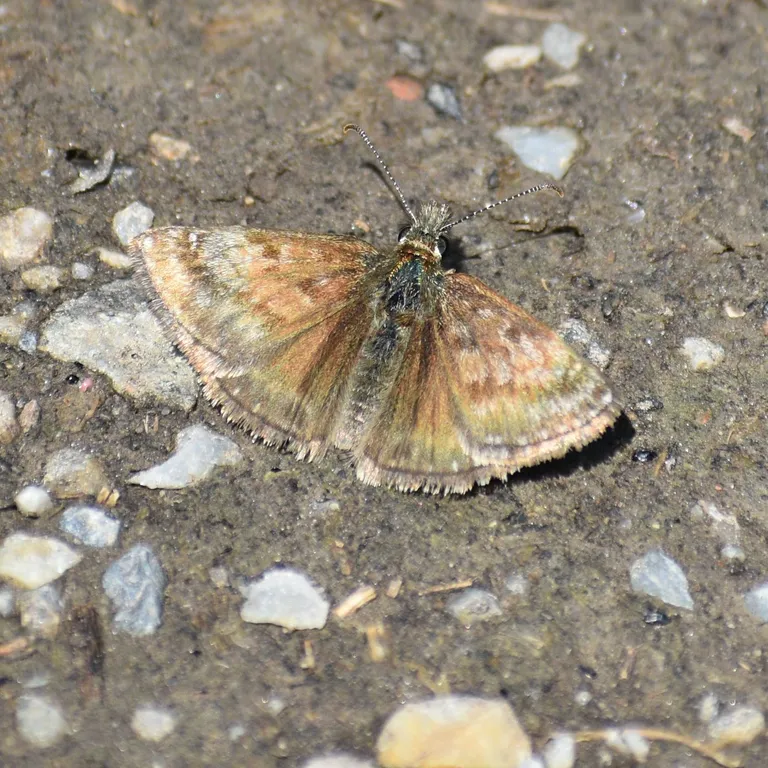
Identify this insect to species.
Erynnis tages
